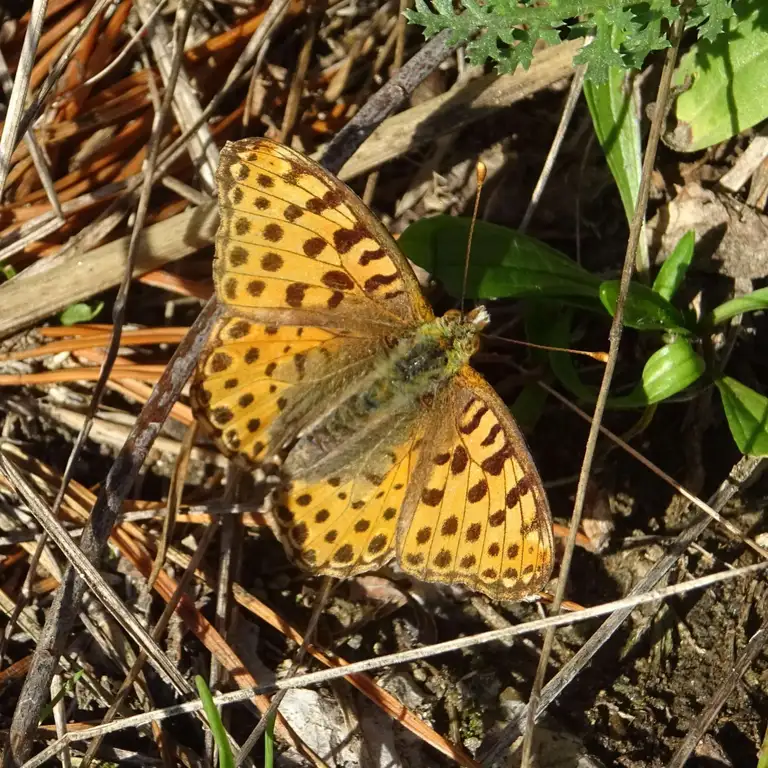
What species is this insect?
Issoria lathonia
